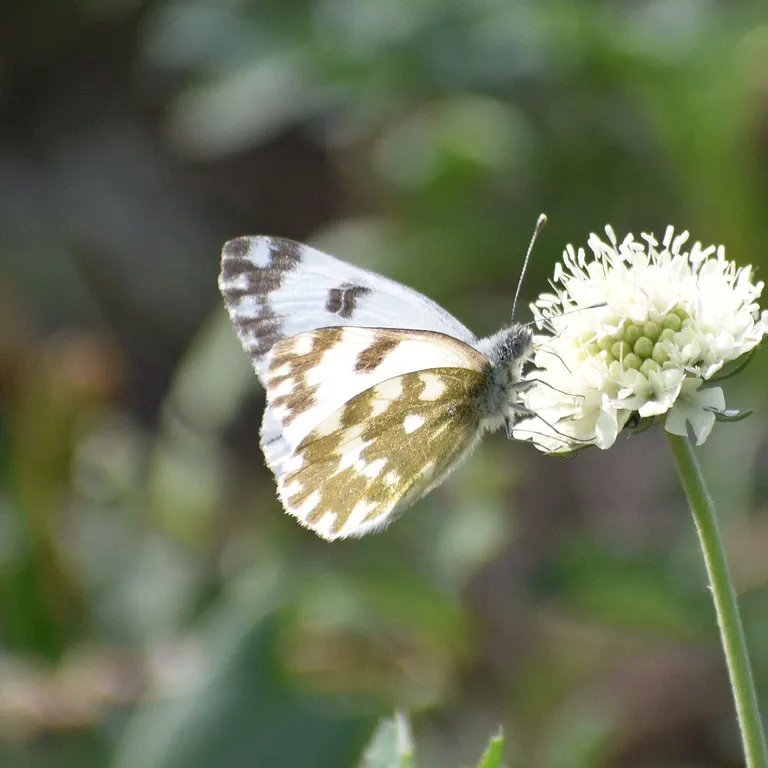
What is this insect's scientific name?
Pontia edusa
